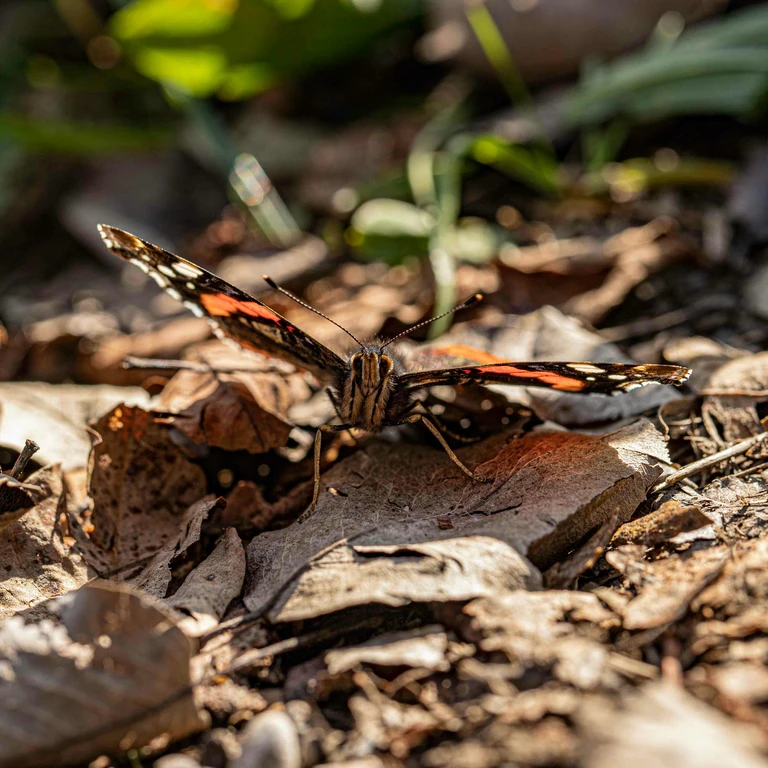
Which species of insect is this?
Vanessa atalanta
